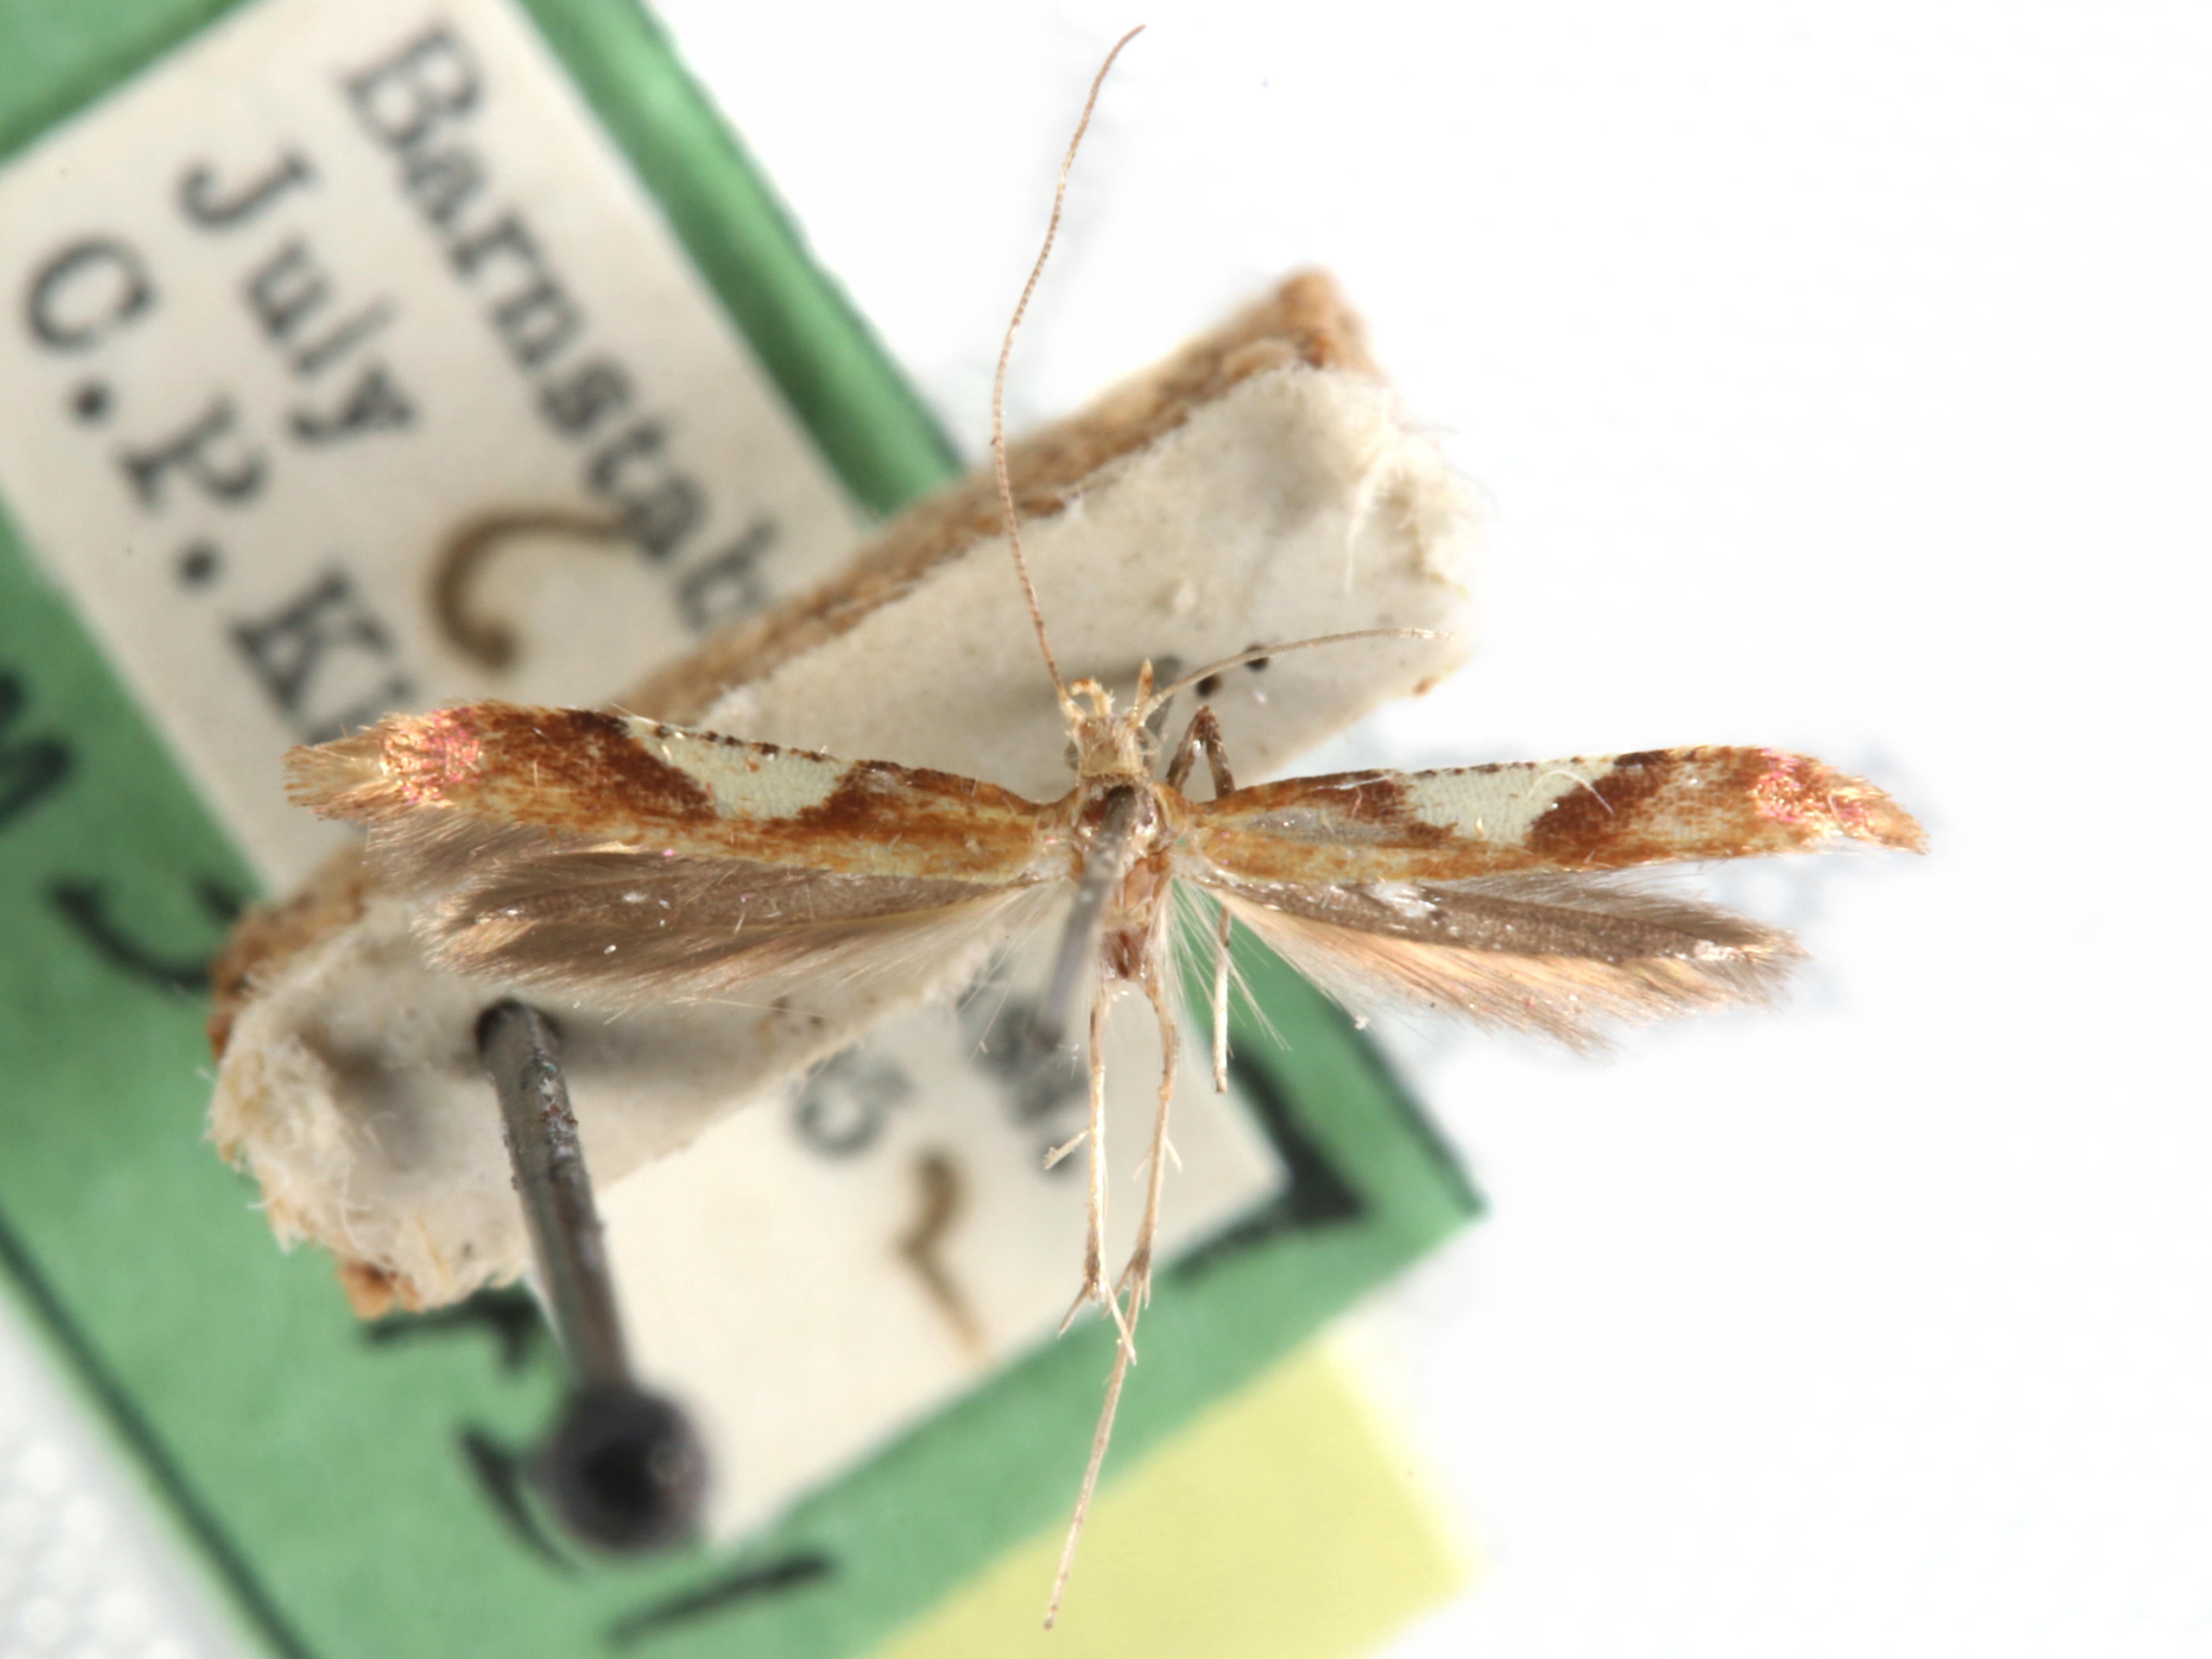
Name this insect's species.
Caloptilia glutinella
